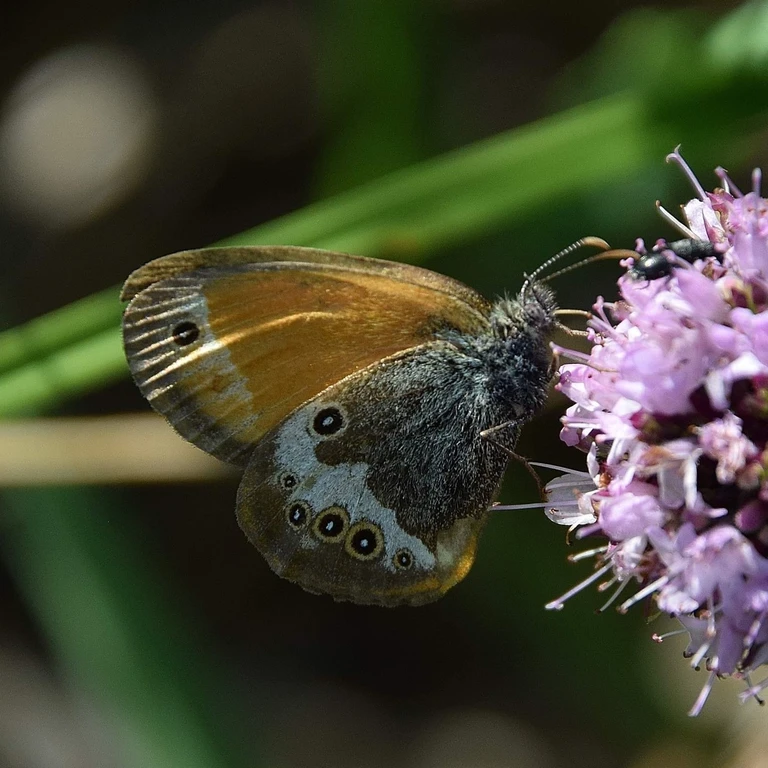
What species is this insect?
Coenonympha arcania
